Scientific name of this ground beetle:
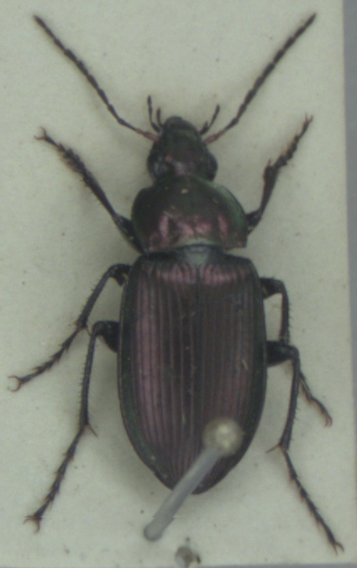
Poecilus versicolor
